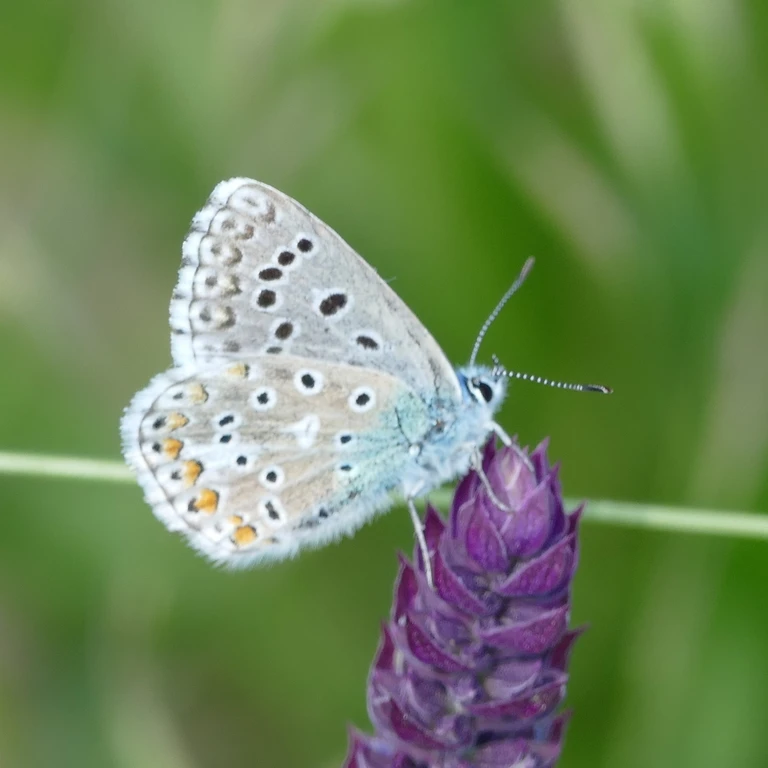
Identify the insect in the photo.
Lysandra bellargus
